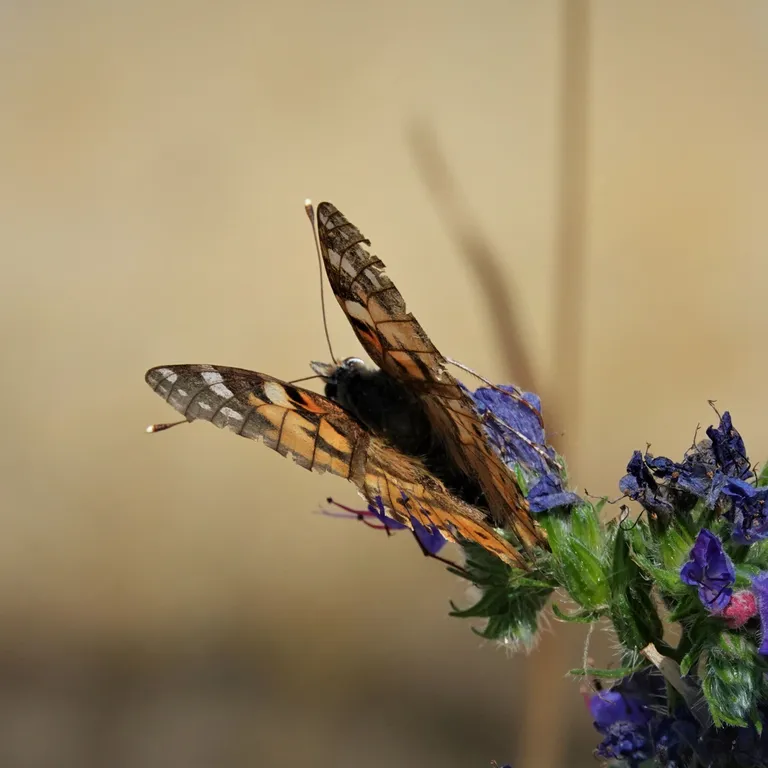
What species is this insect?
Vanessa cardui
